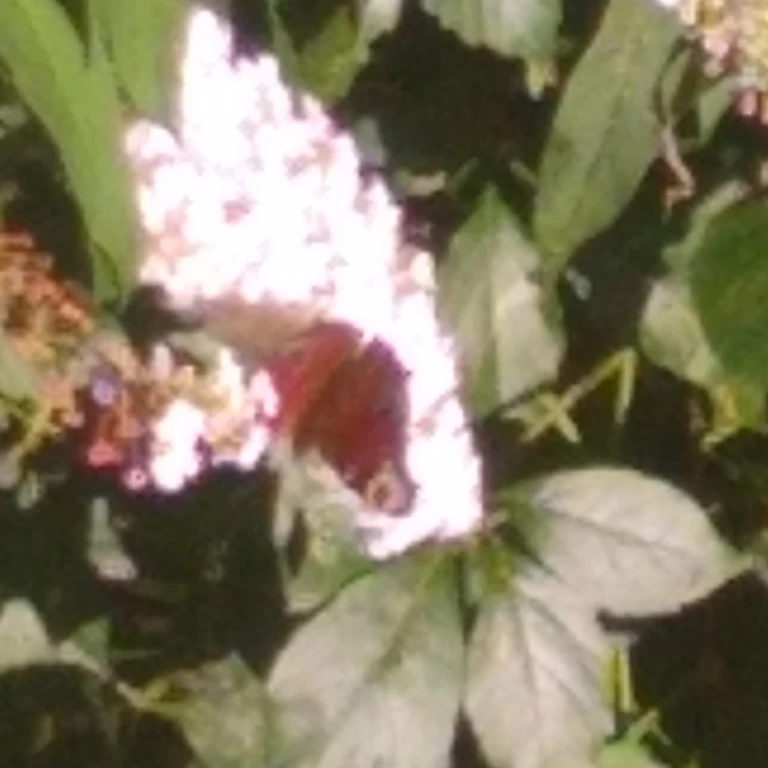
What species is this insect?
Aglais io
